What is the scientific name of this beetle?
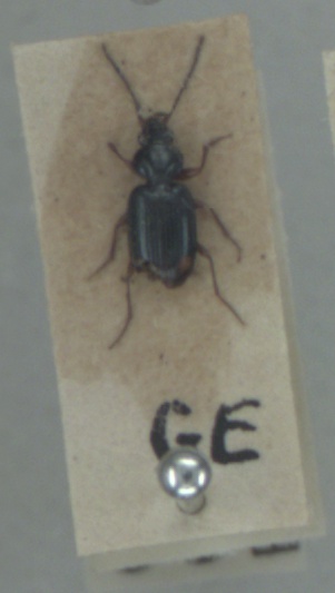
Ocys quinquestriatus
